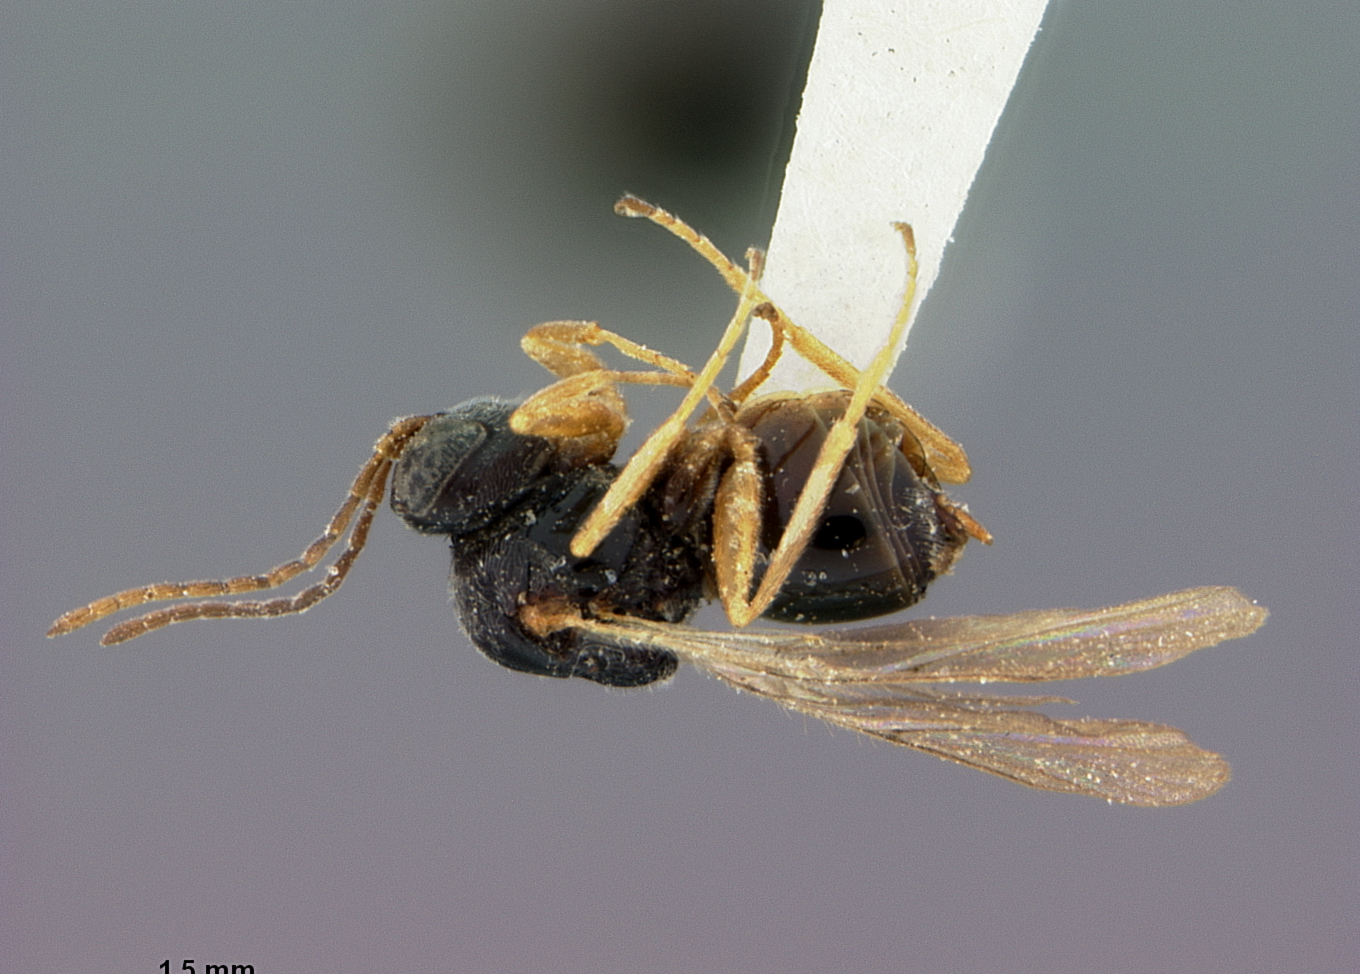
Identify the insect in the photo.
Periclistus californicus
